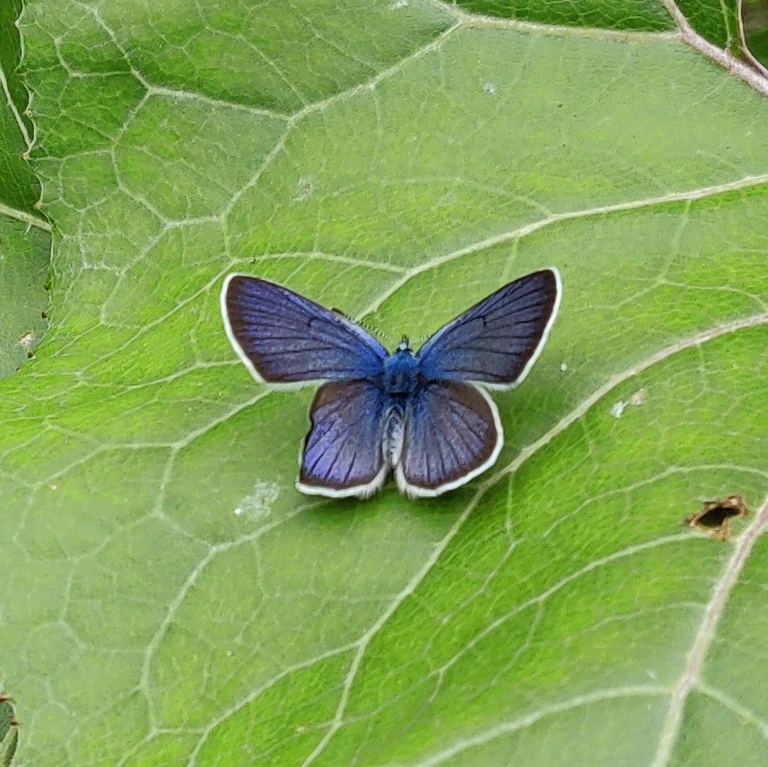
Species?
Cyaniris semiargus
